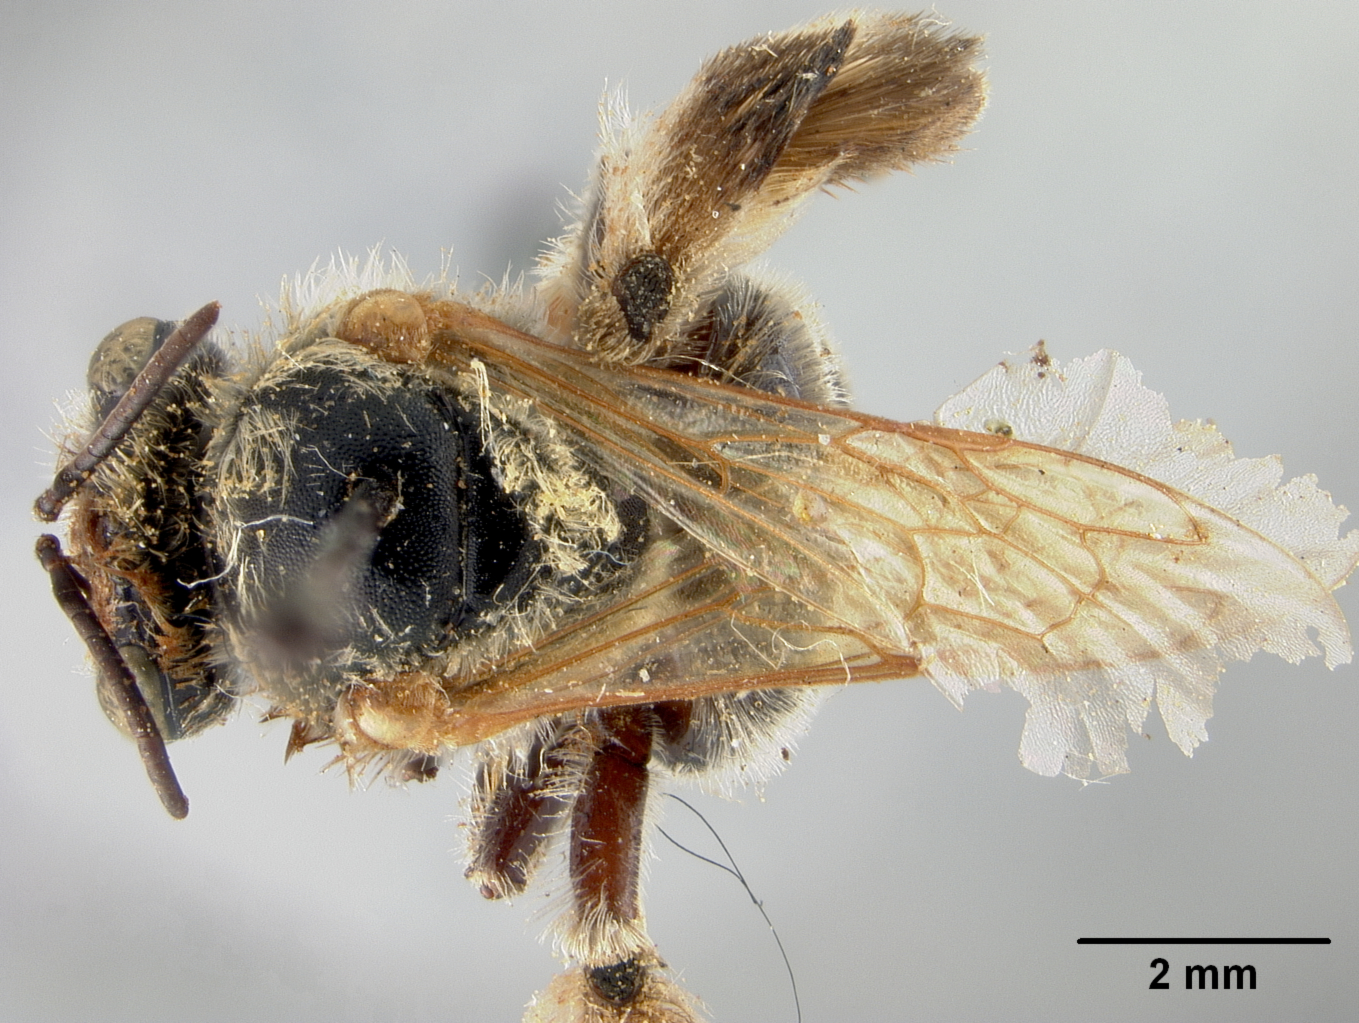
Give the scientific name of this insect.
Exomalopsis thermalis
